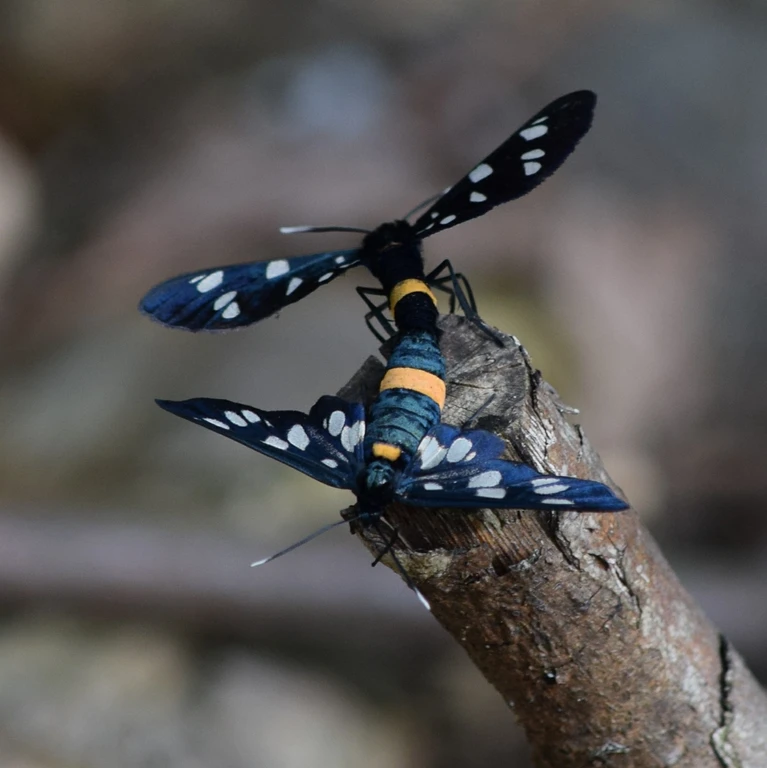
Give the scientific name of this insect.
Amata phegea
